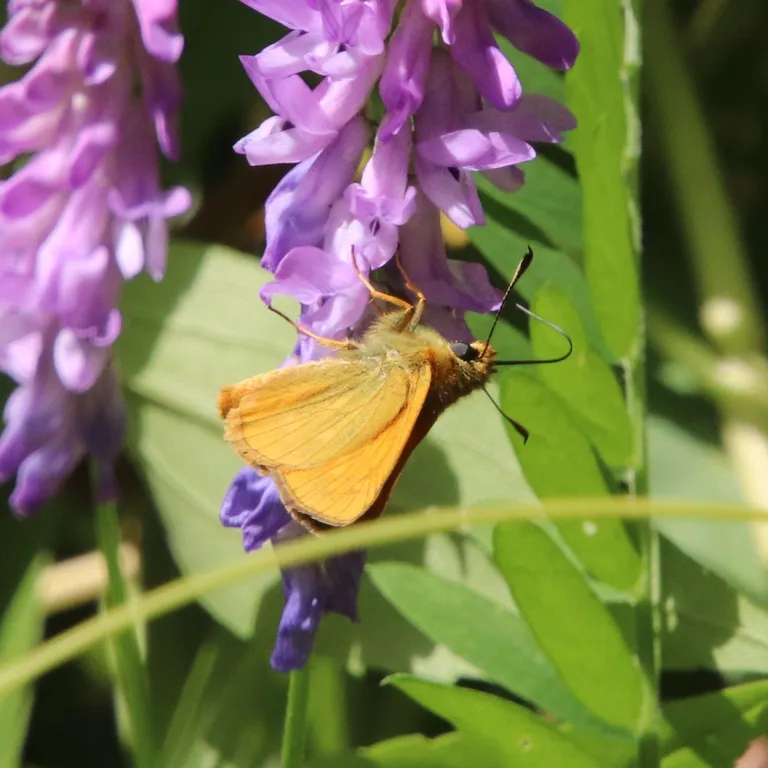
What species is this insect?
Ochlodes sylvanus (also Ochlodes venata)
